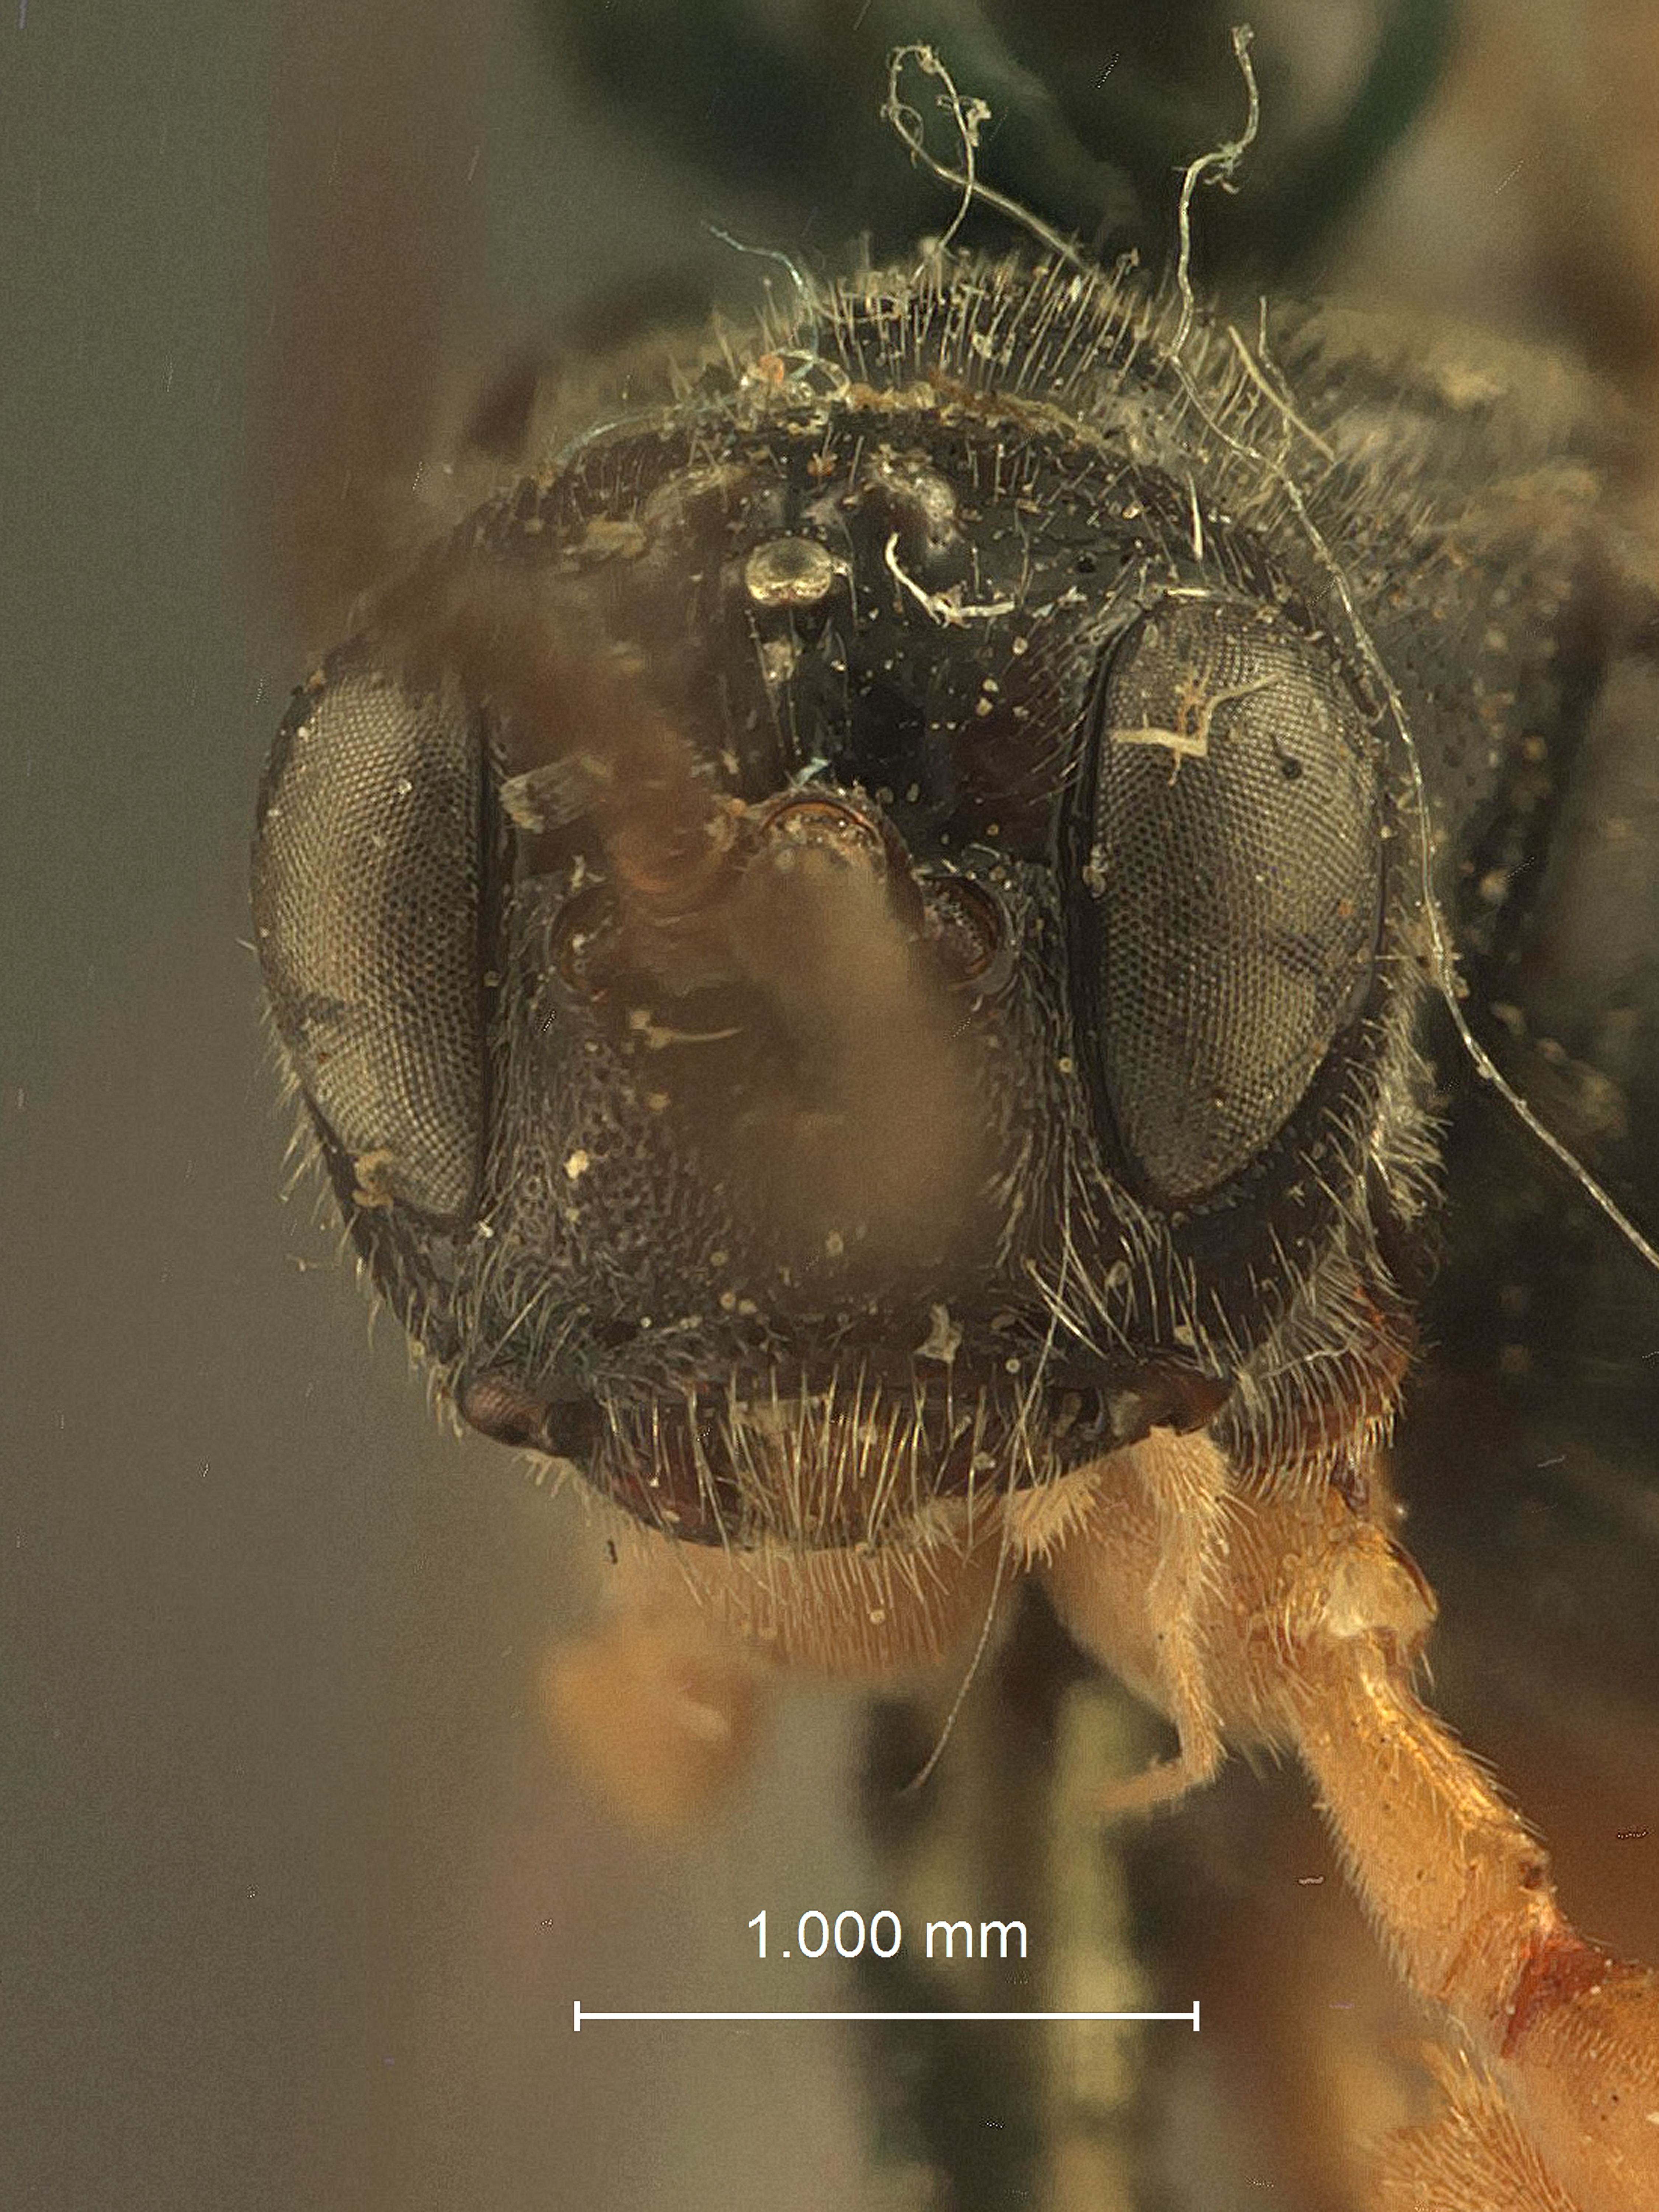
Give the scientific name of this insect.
Odontomerus errans
